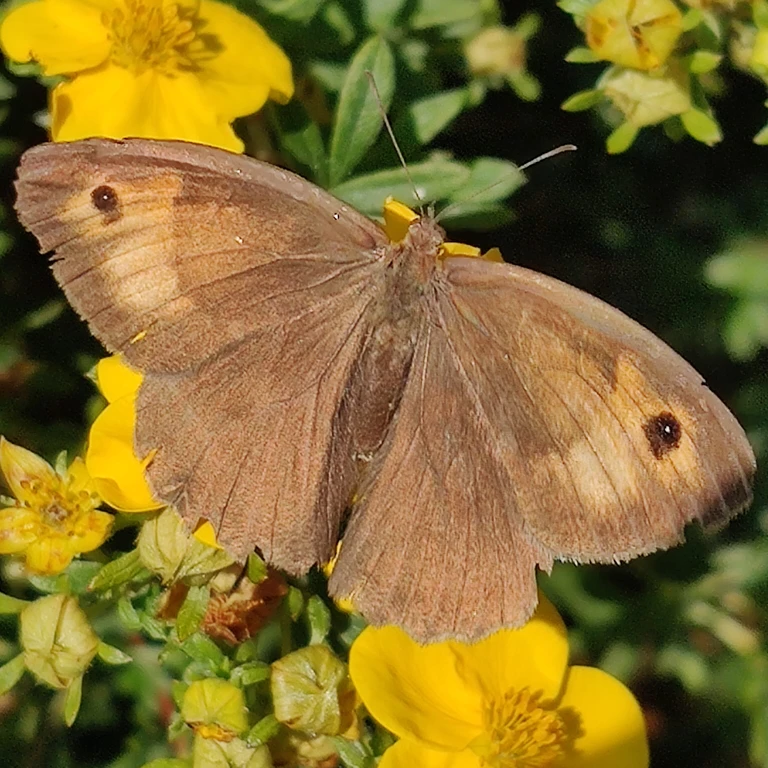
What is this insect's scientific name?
Maniola jurtina
